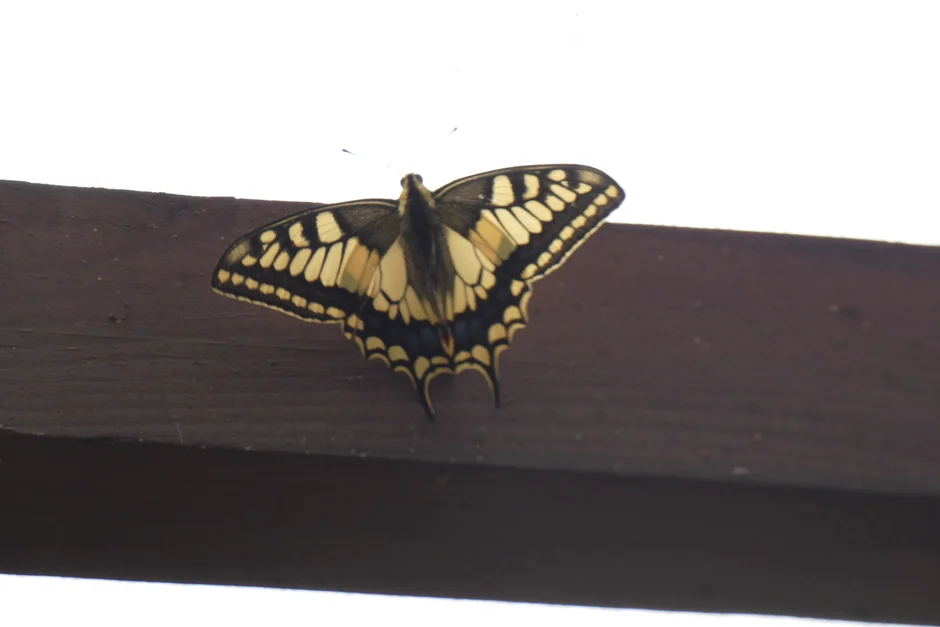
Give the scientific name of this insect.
Papilio machaon
